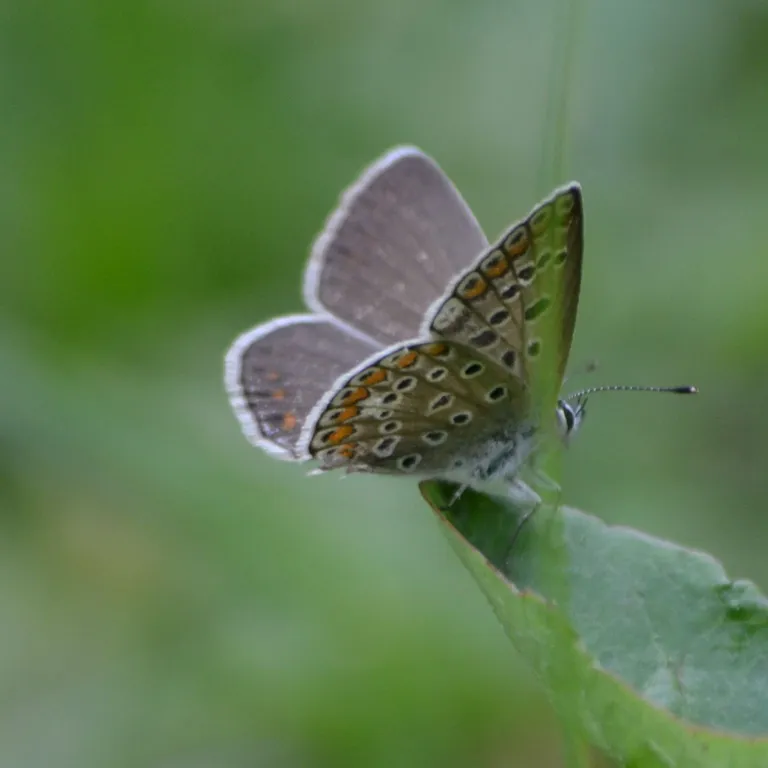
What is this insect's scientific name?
Polyommatus icarus
